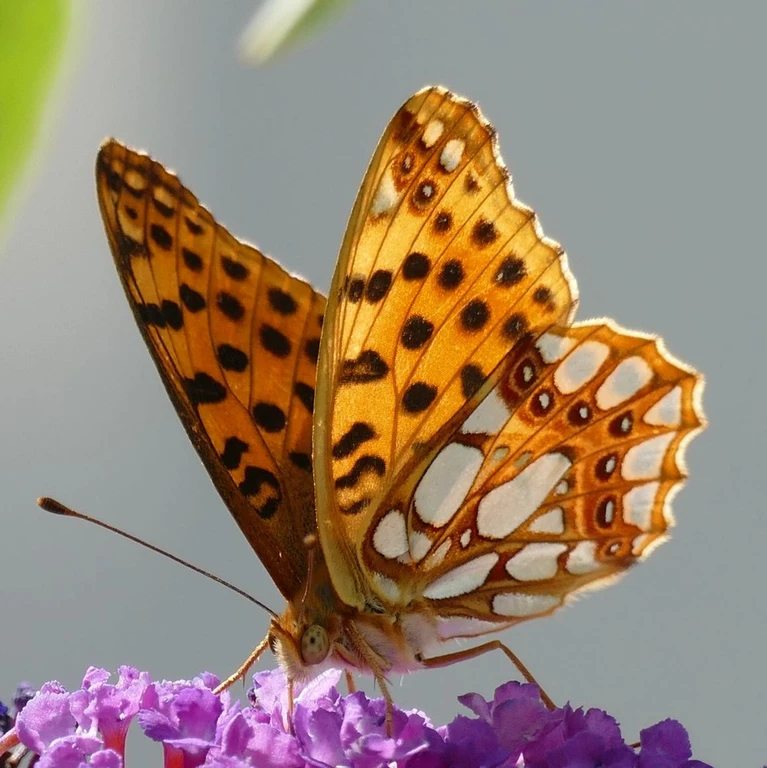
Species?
Issoria lathonia
